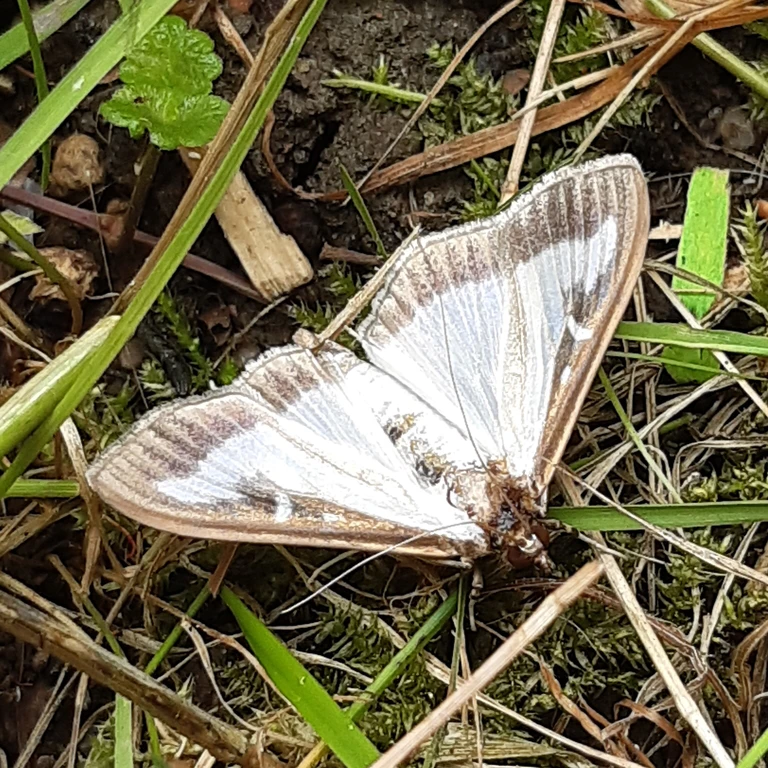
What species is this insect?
Cydalima perspectalis
